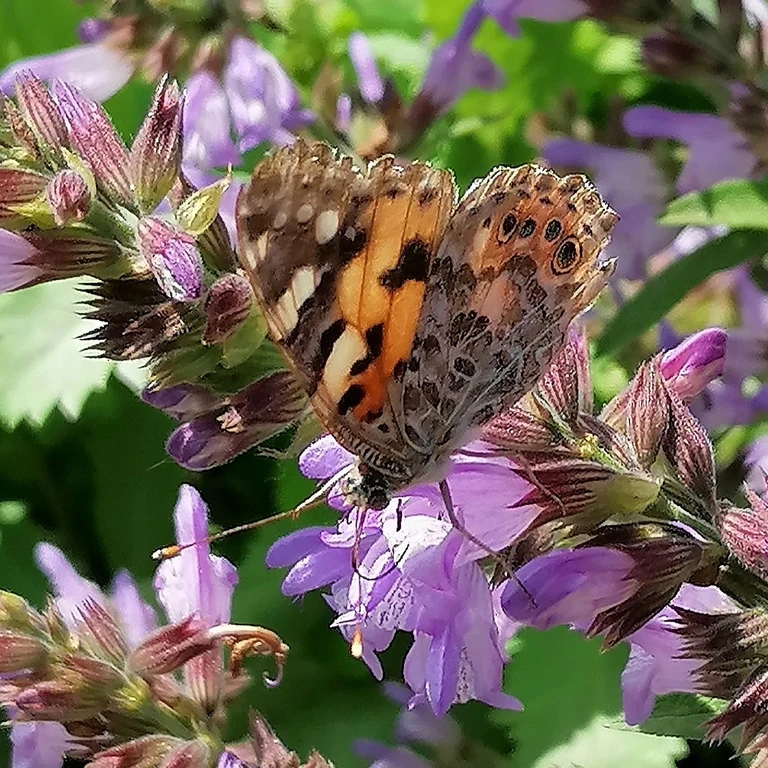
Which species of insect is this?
Vanessa cardui
